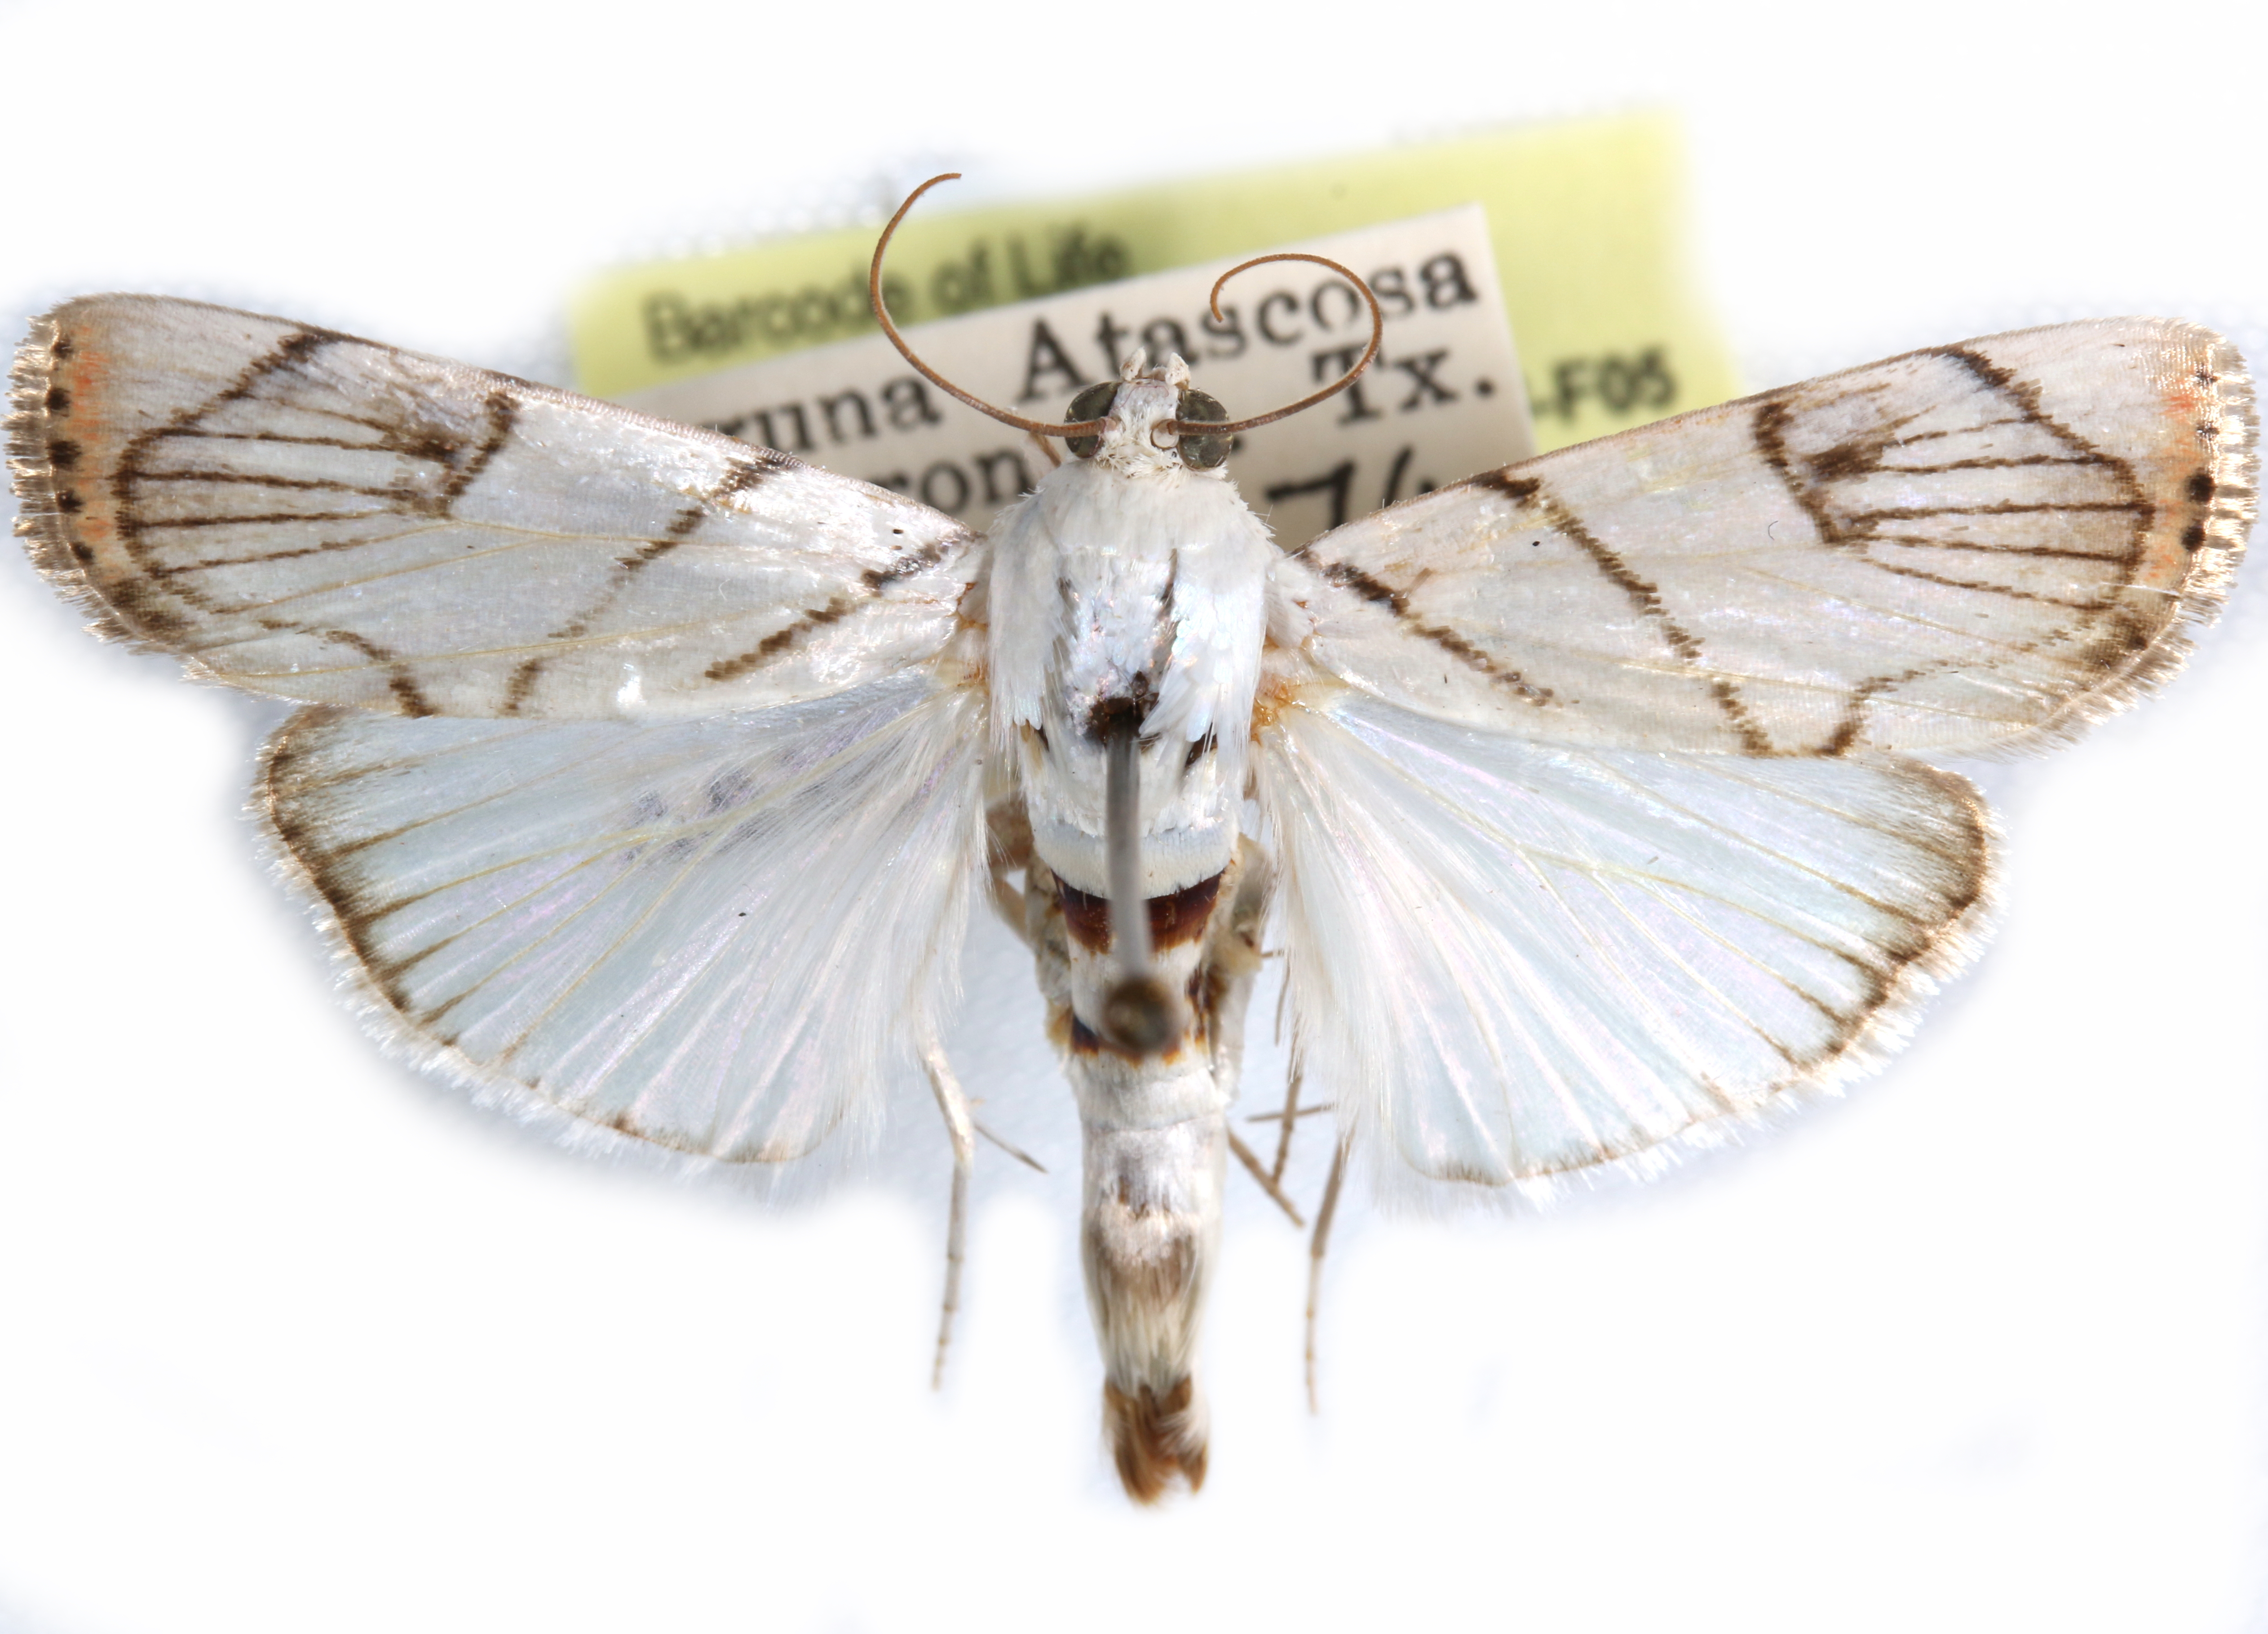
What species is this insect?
Dichogama colotha
